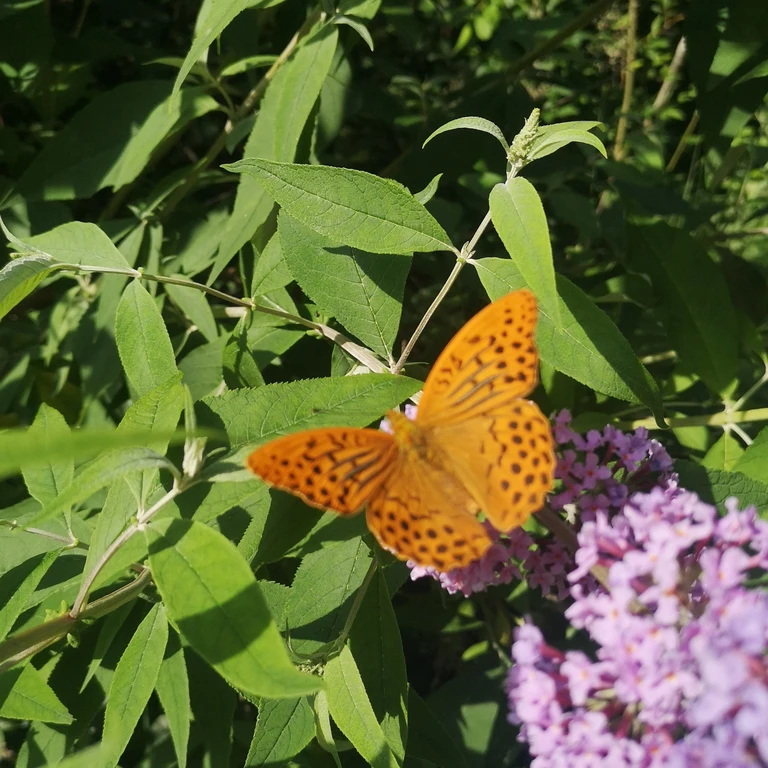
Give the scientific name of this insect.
Argynnis paphia
